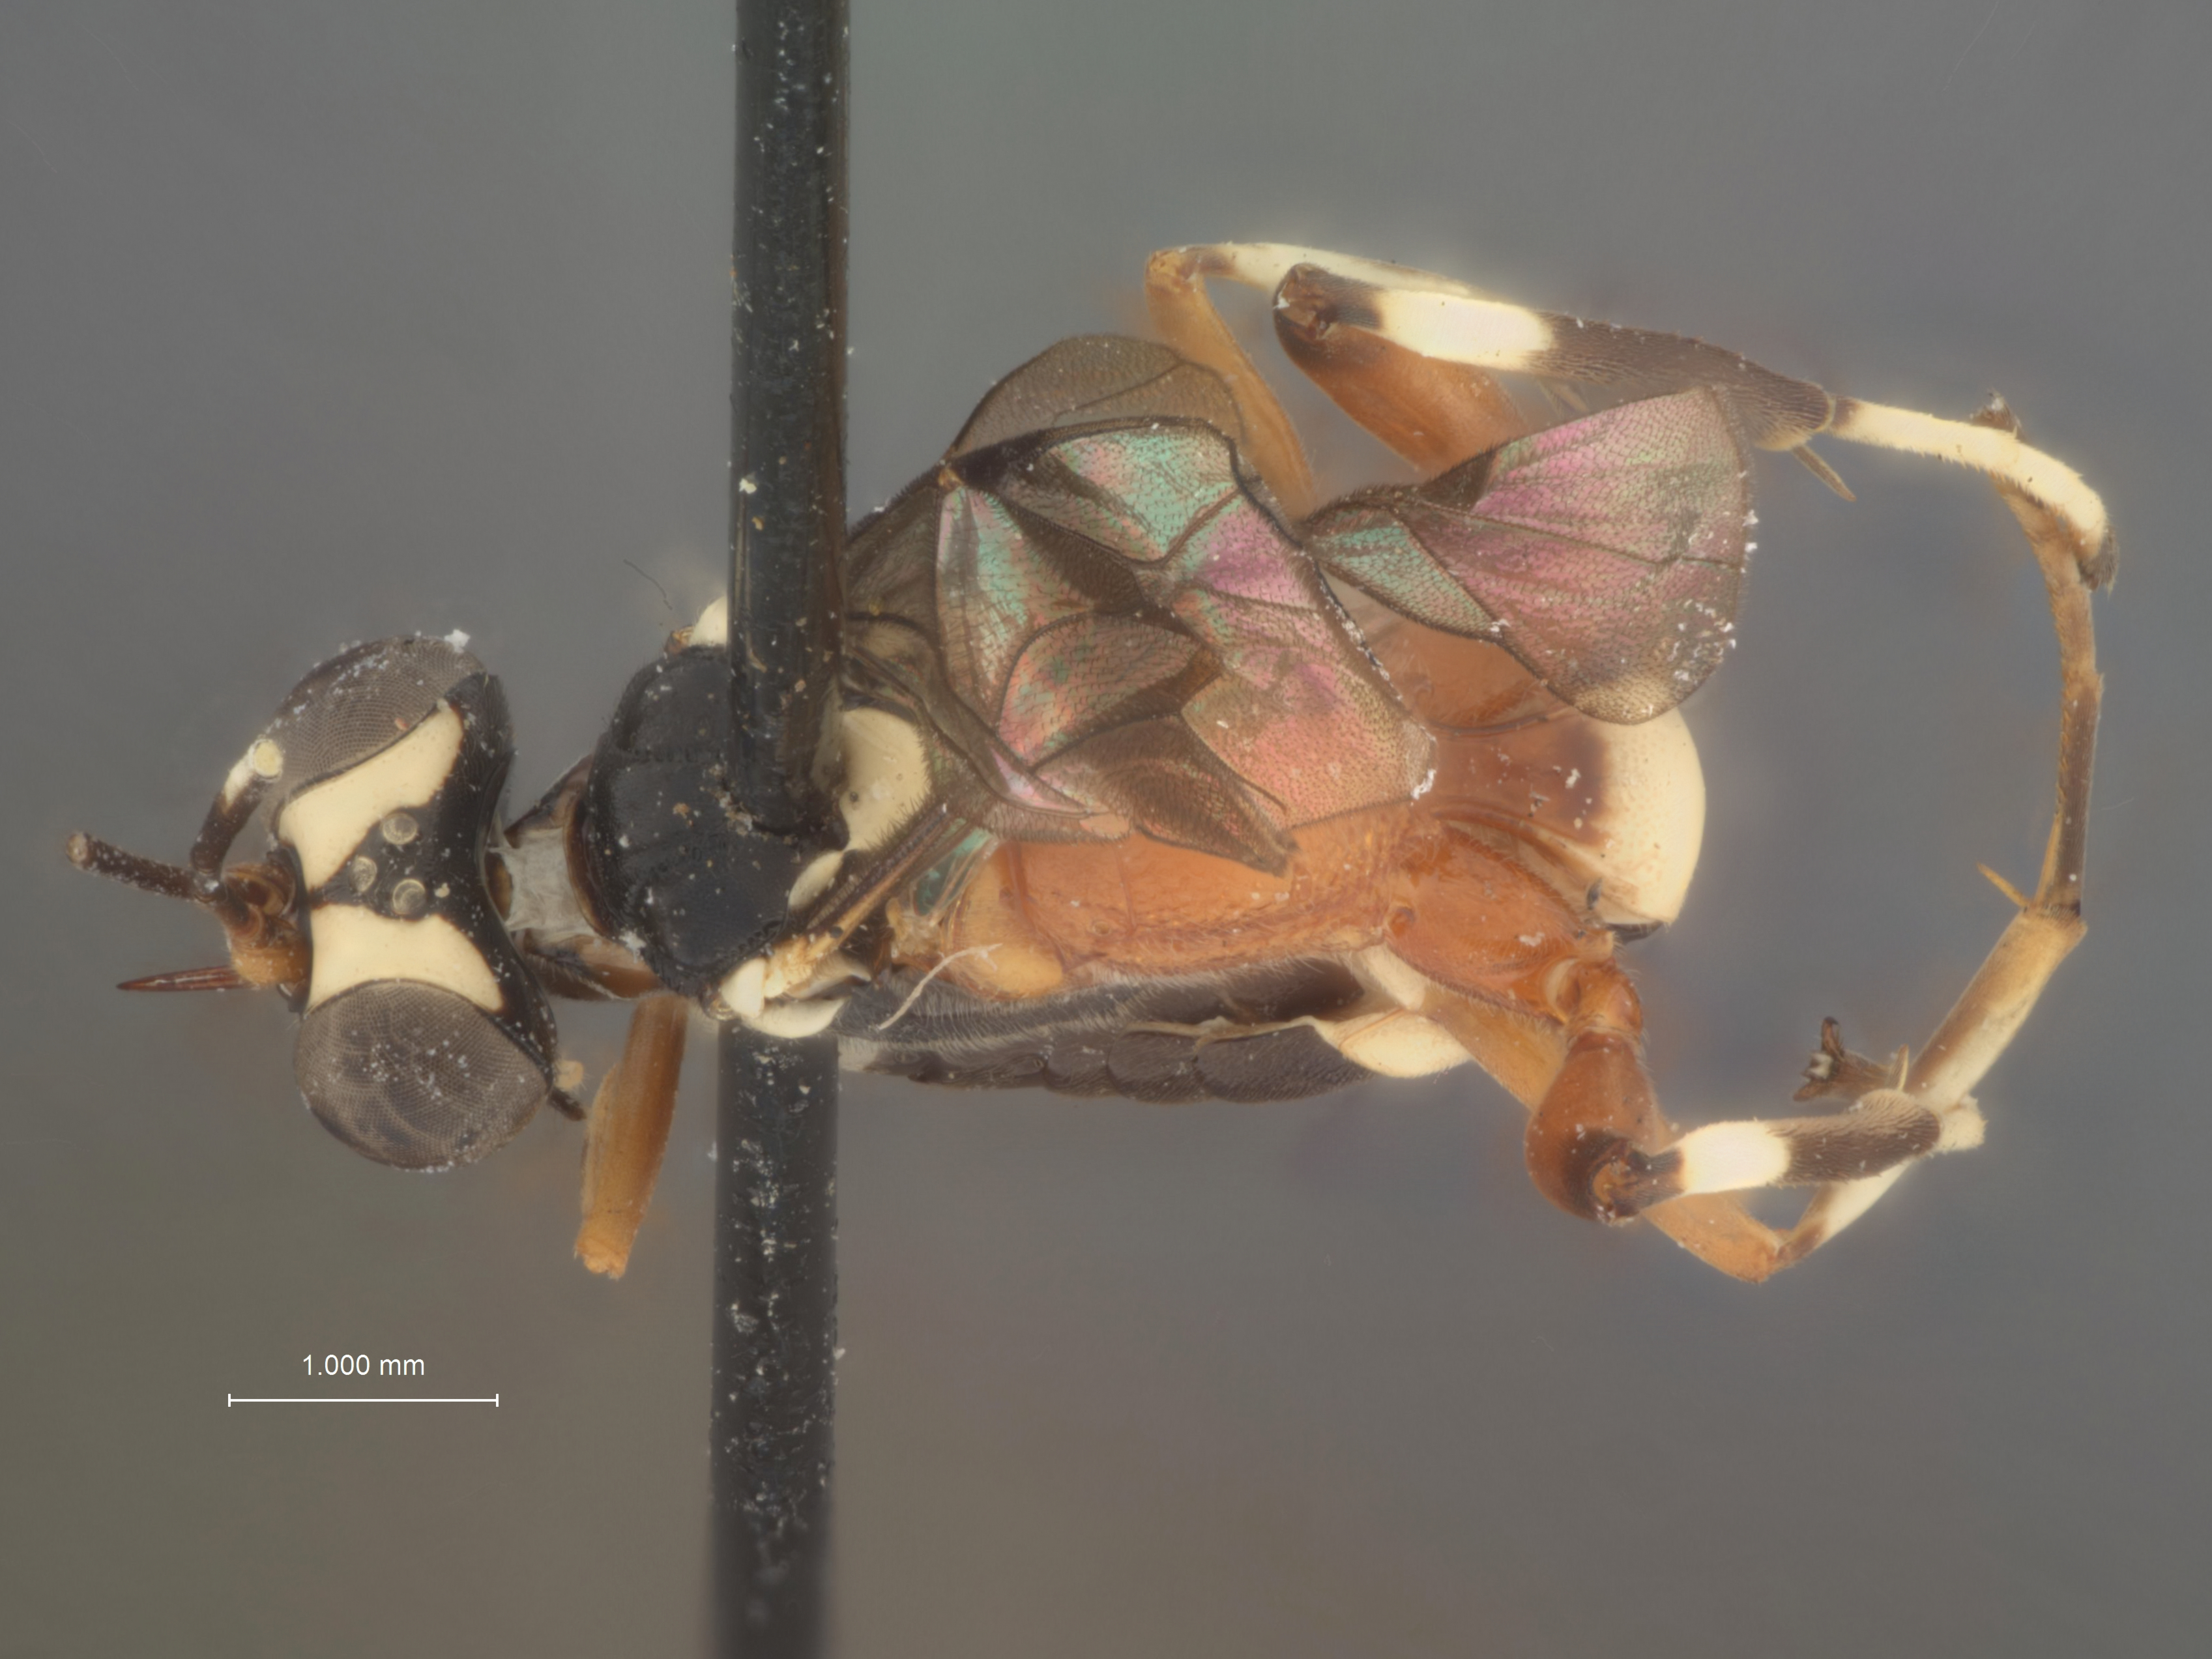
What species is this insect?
Isotima albifrons
